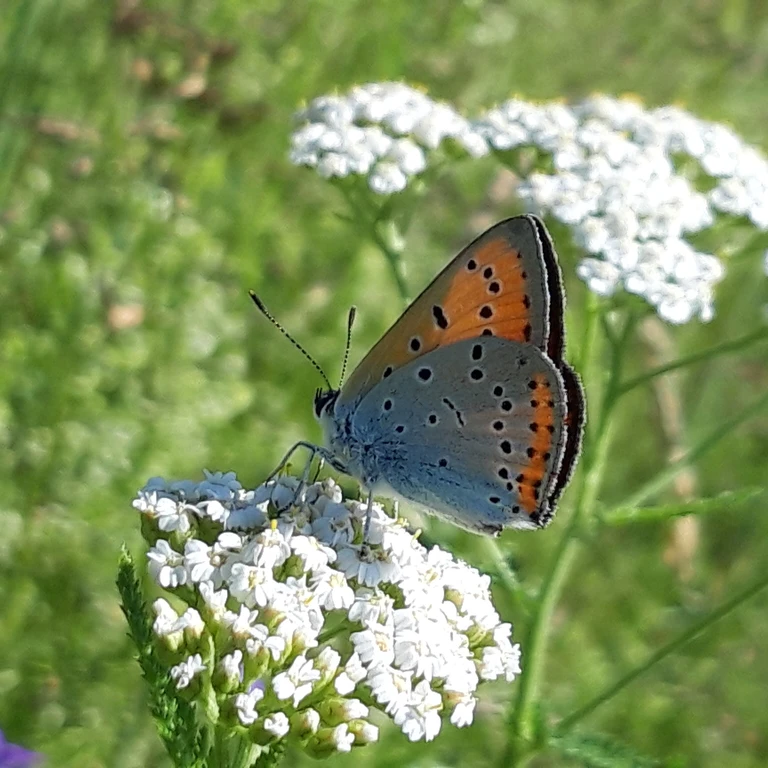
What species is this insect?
Lycaena dispar
